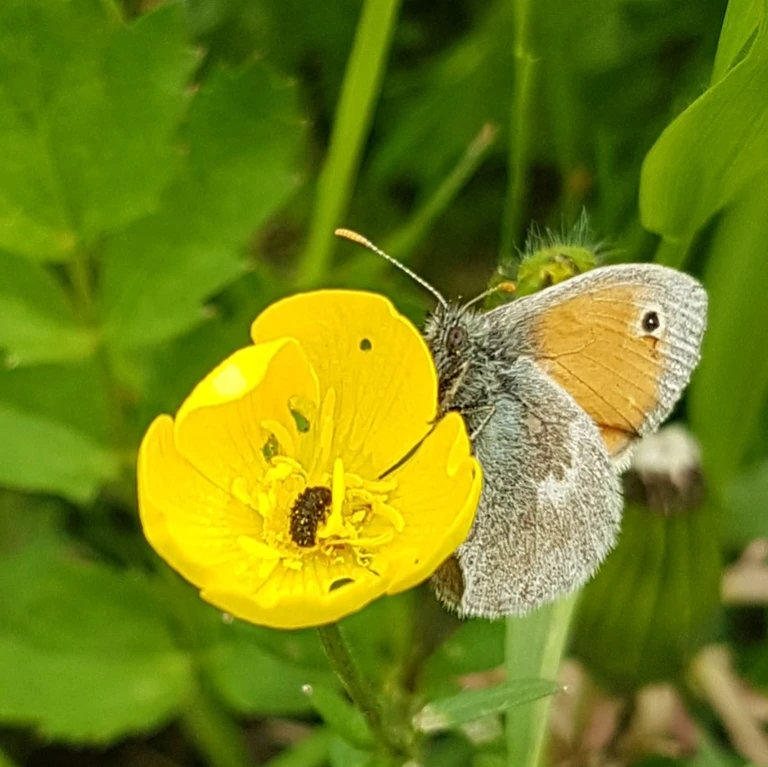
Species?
Coenonympha pamphilus
